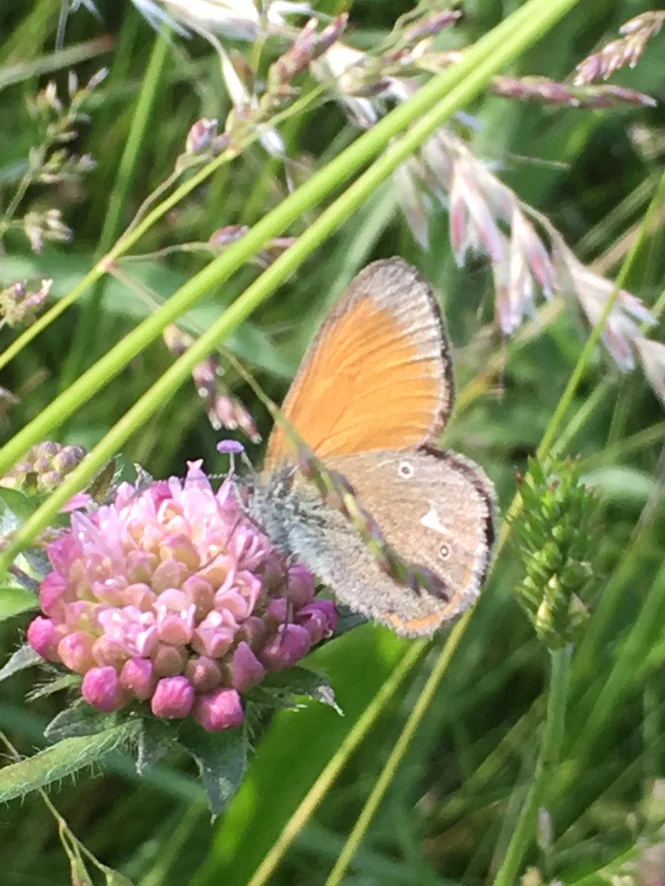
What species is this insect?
Coenonympha glycerion (also Coenonympha iphis)
